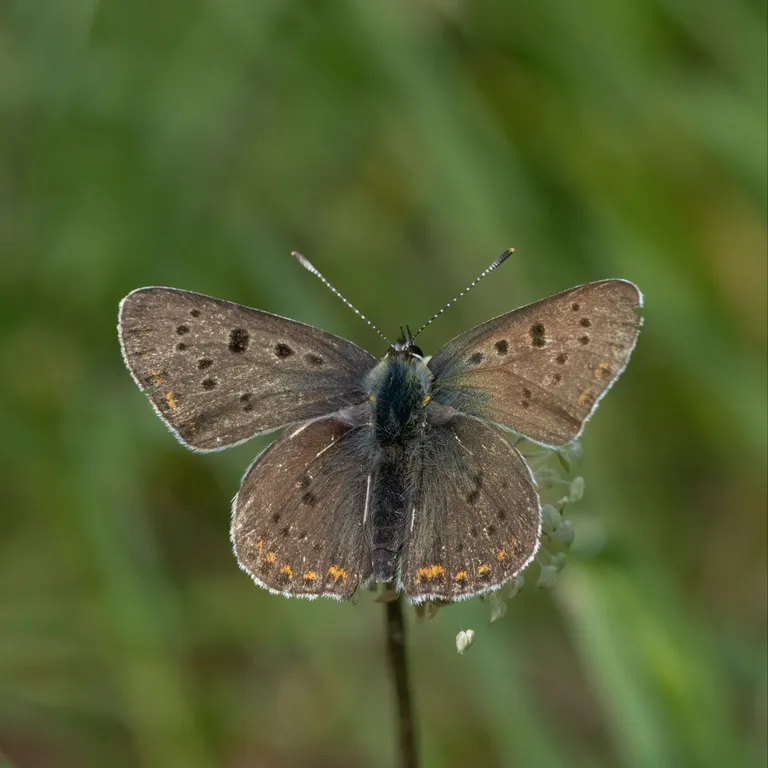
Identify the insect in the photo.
Lycaena tityrus (also Loweia tityrus)
